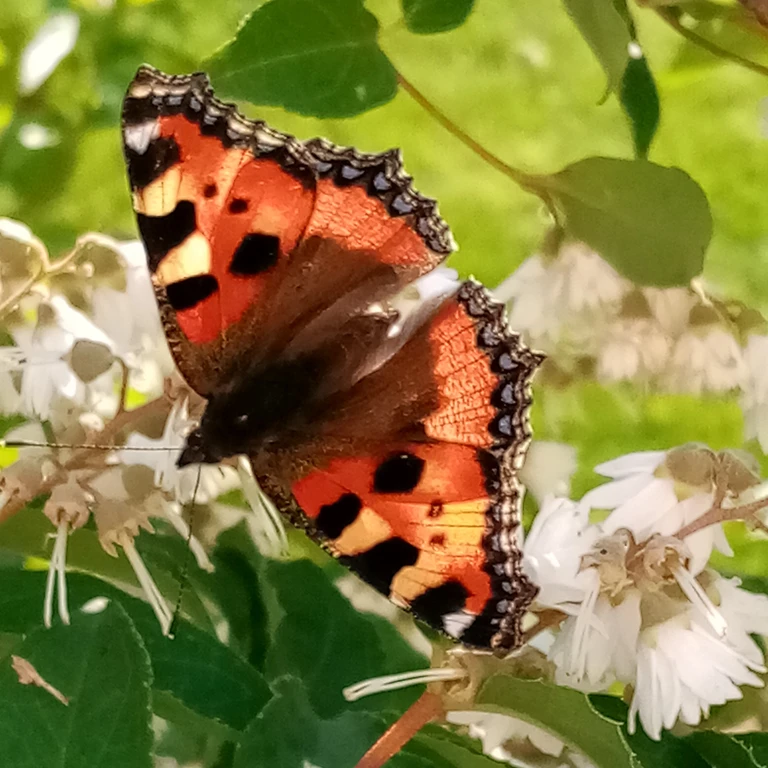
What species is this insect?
Aglais urticae
